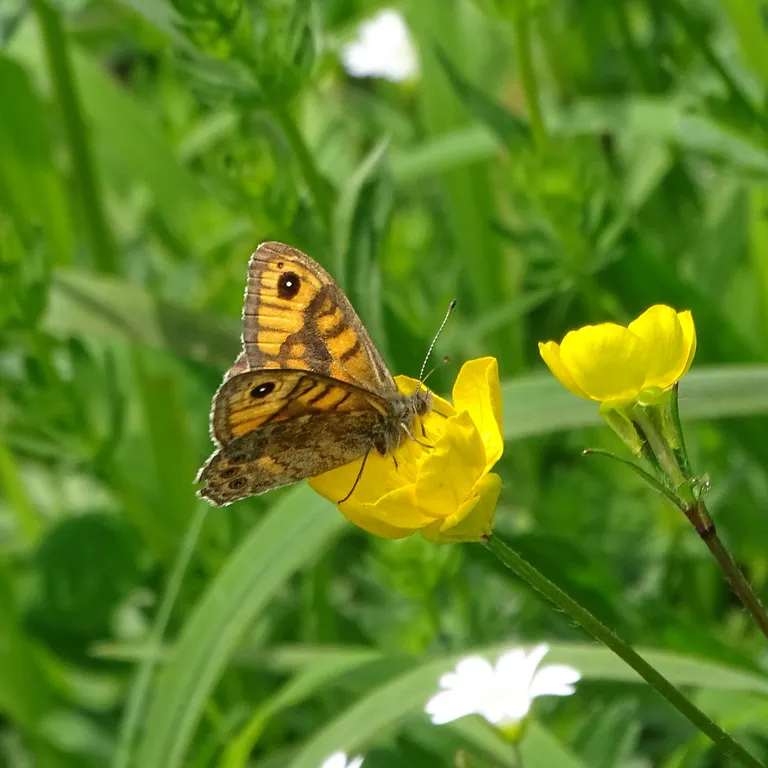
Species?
Lasiommata megera (also Pararge megera)
